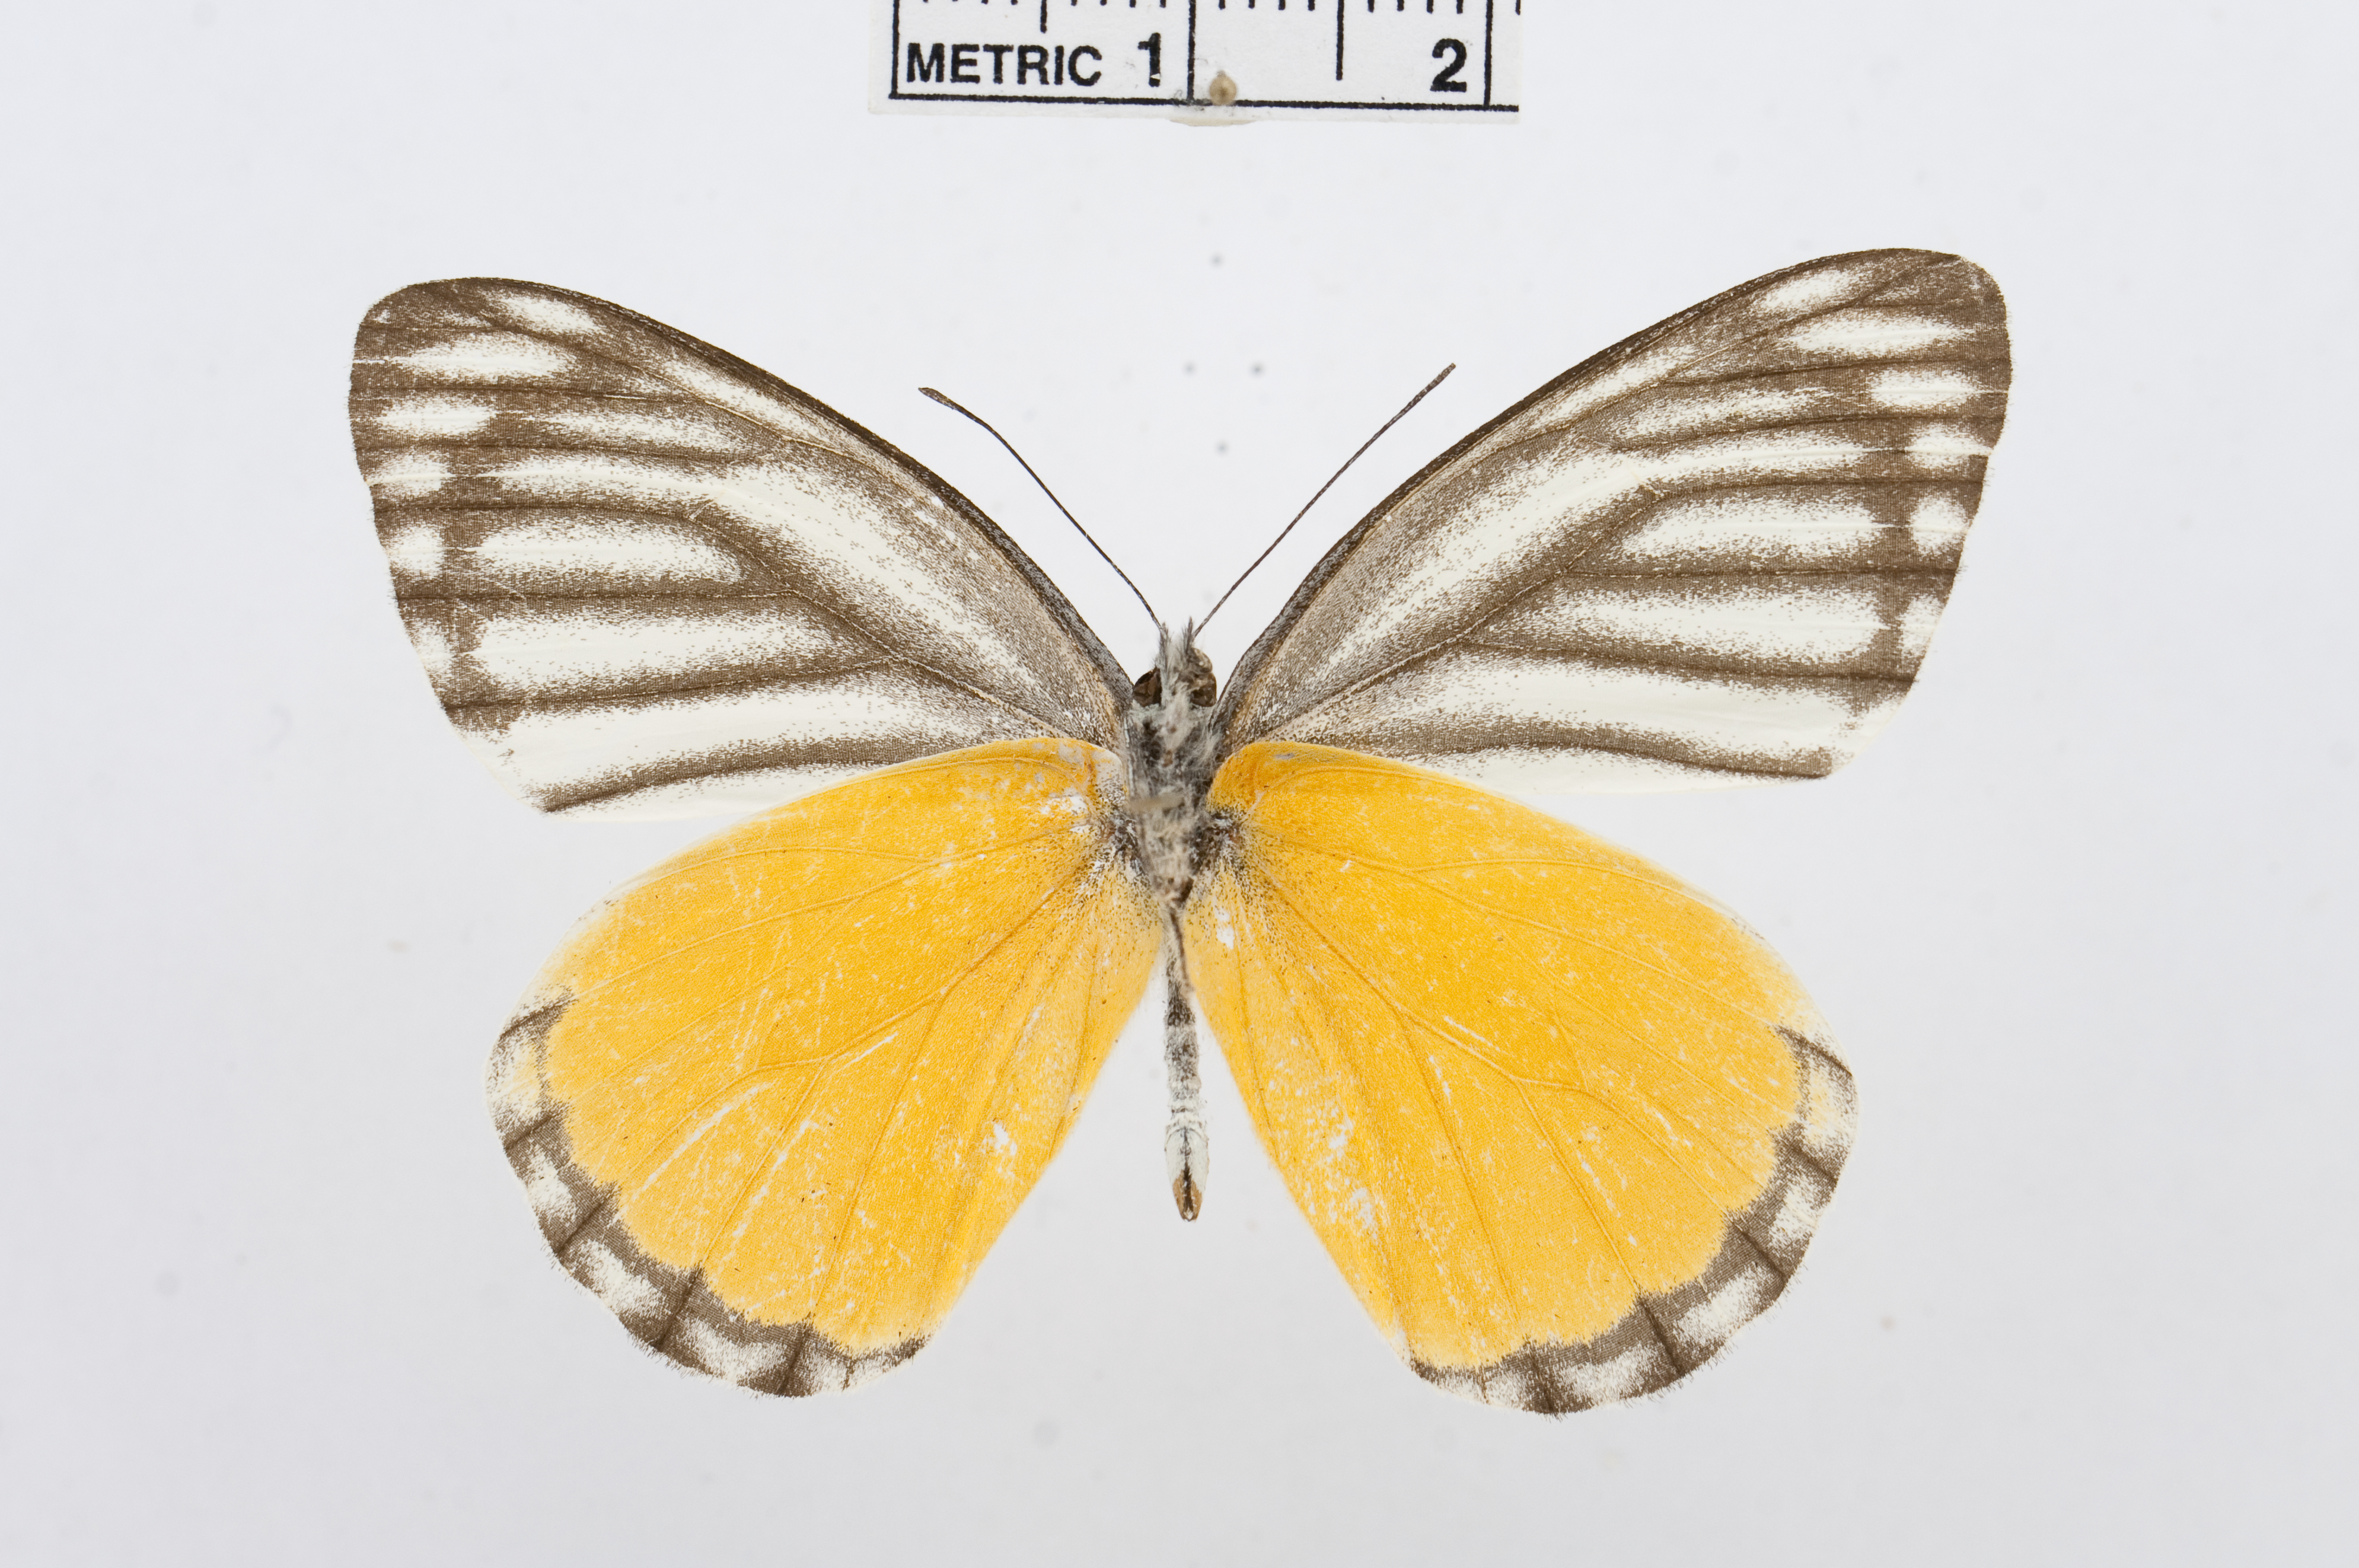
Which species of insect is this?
Delias agostina
